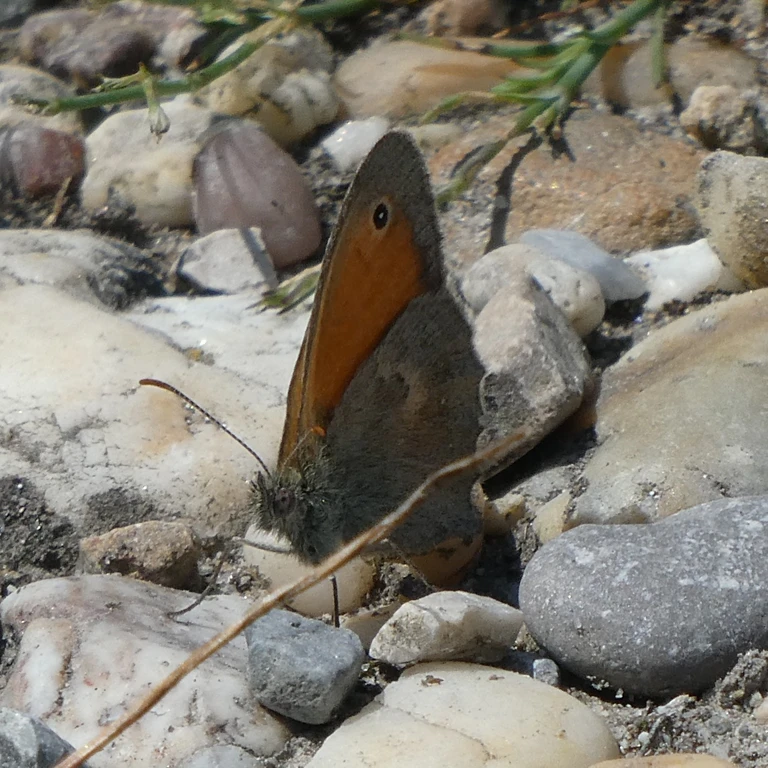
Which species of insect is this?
Coenonympha pamphilus
